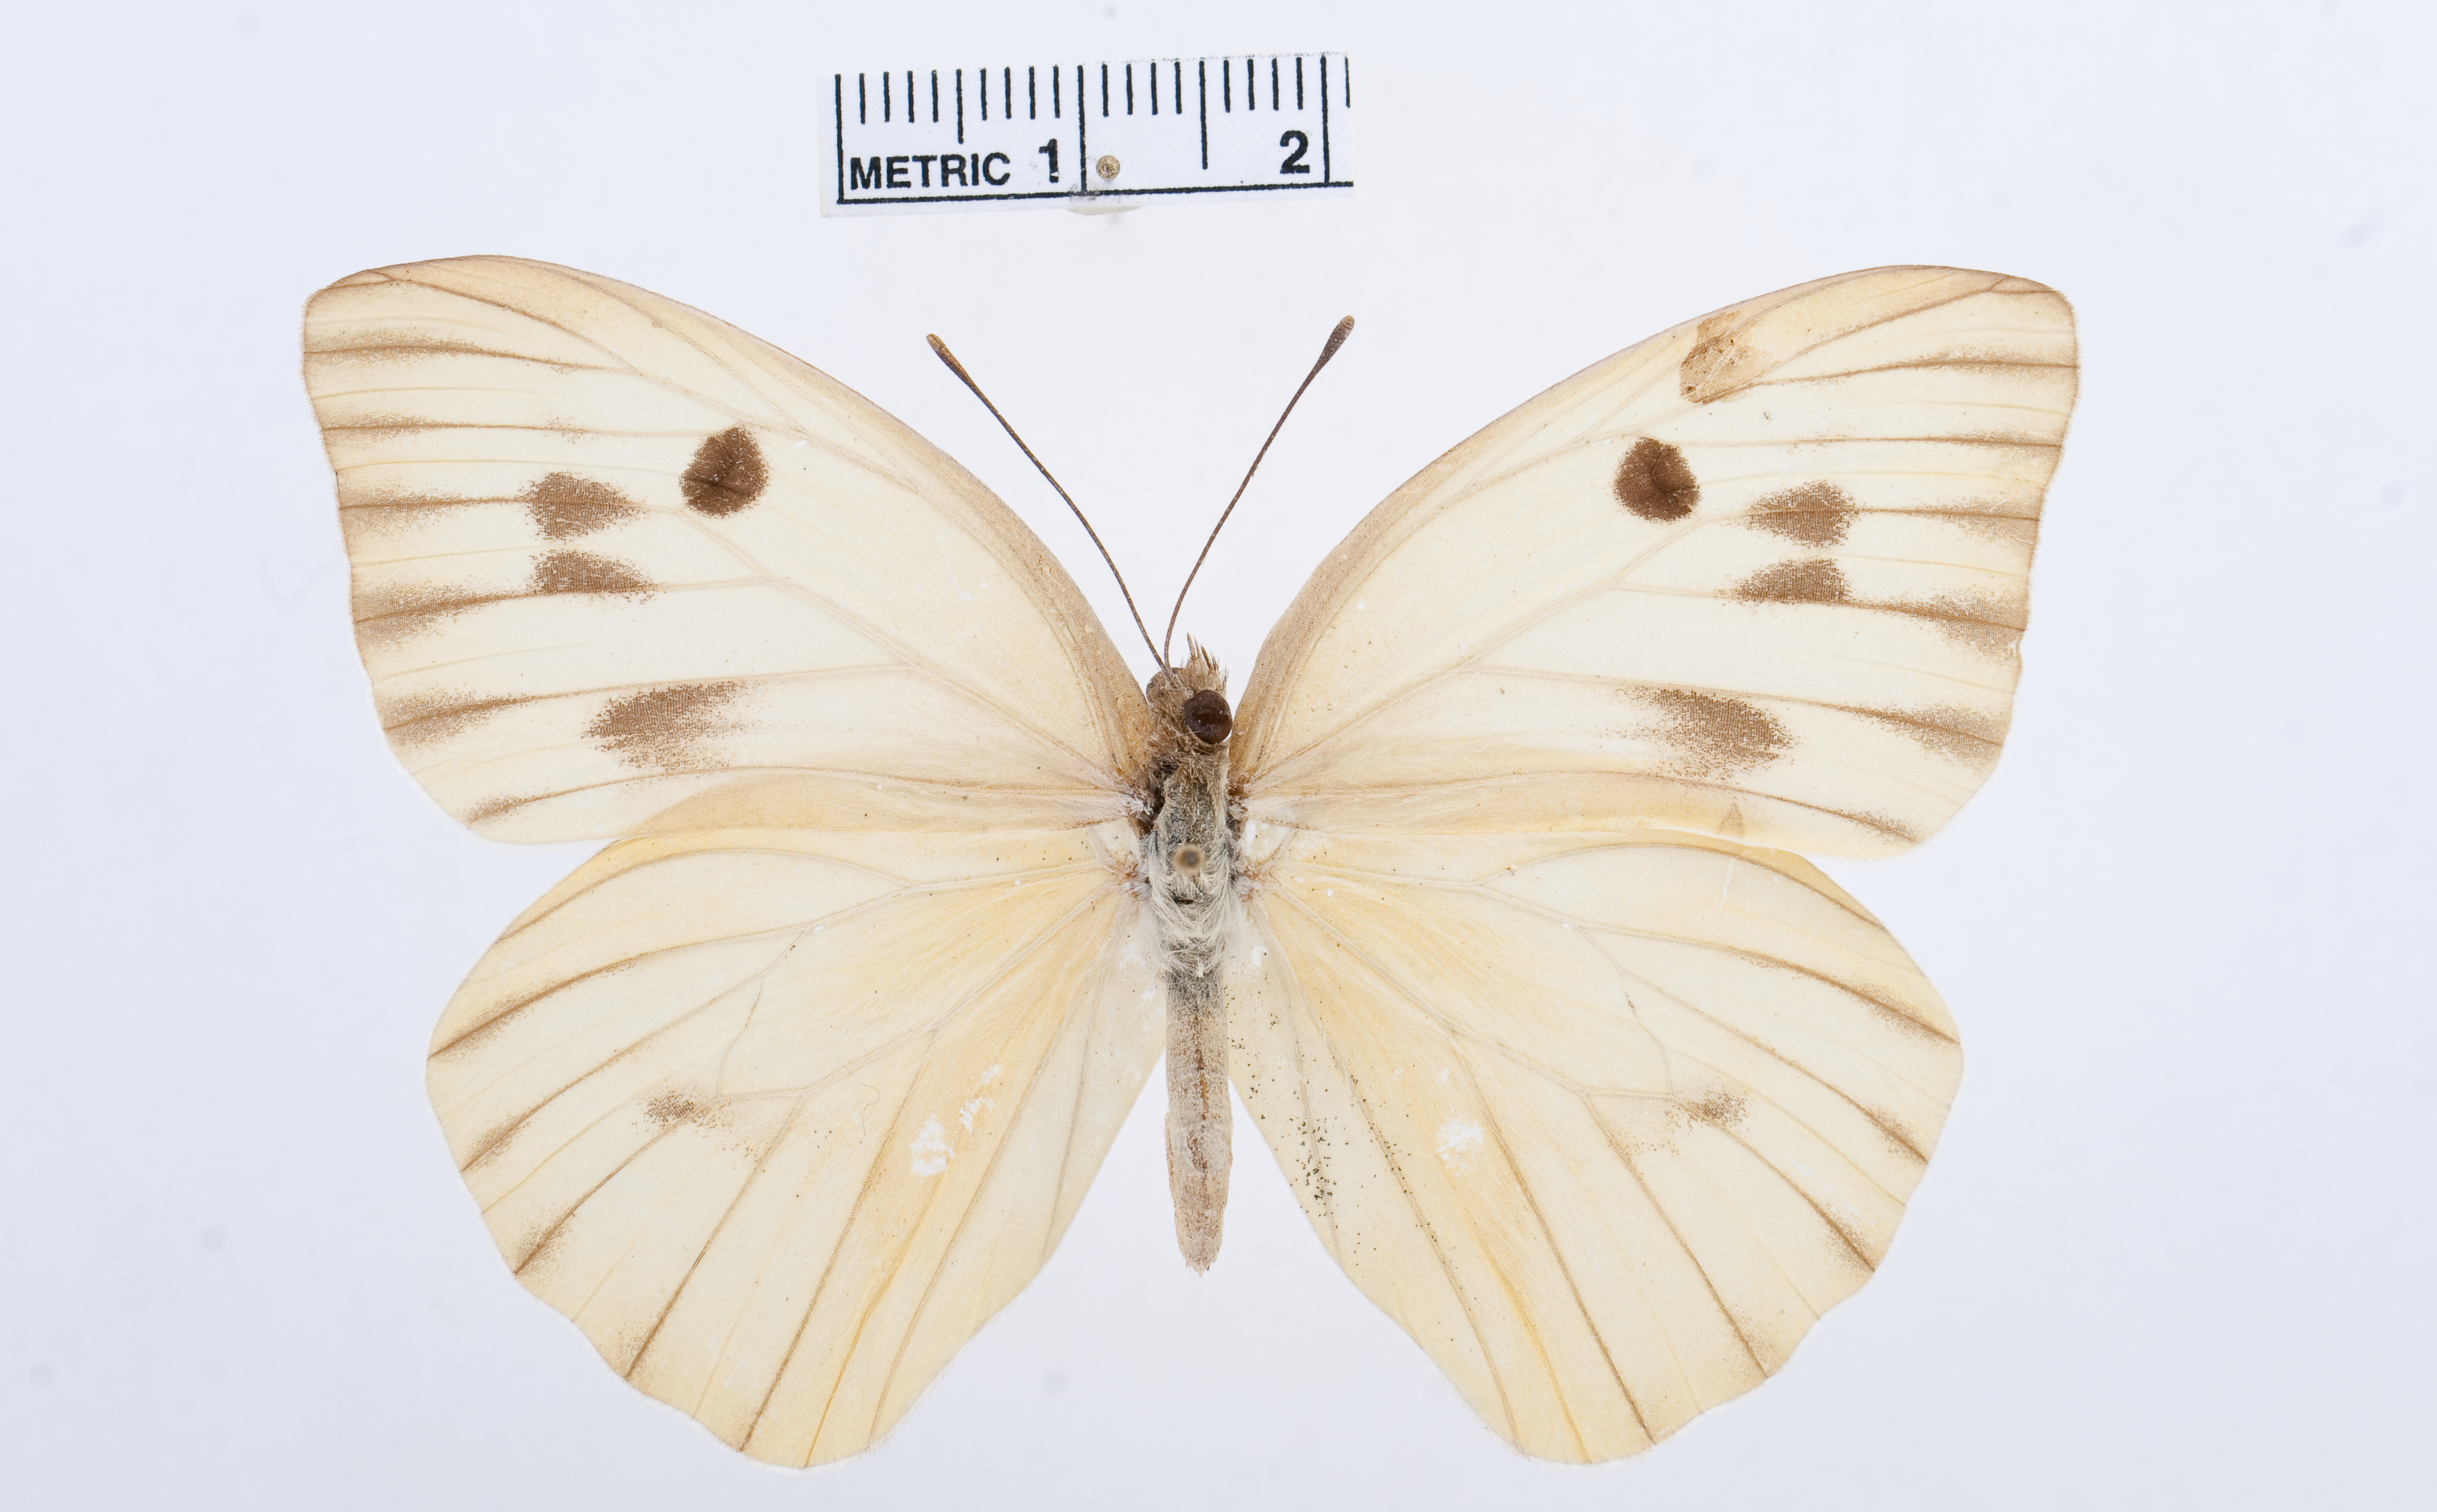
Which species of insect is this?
Ganyra josephina
